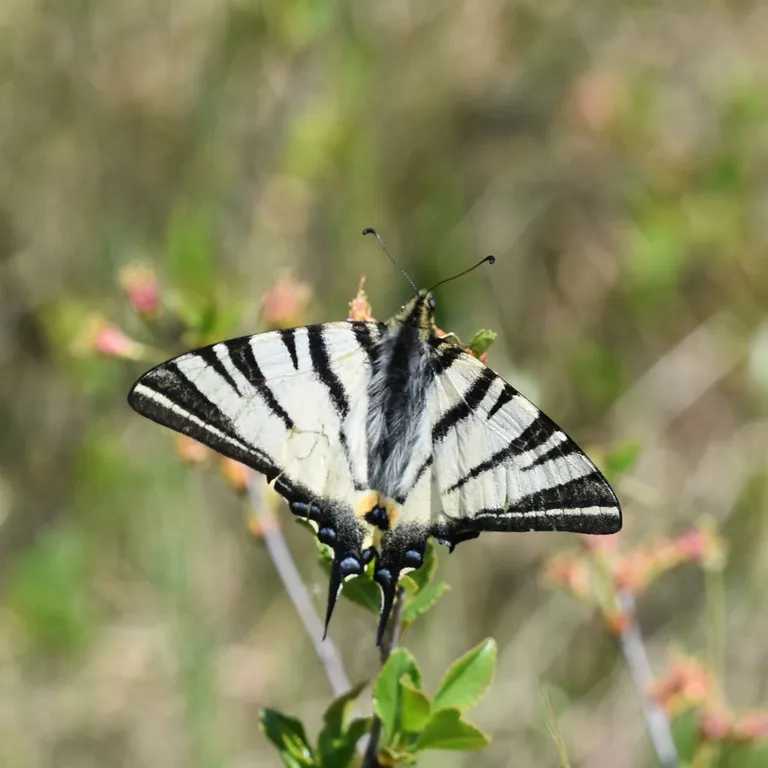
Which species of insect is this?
Iphiclides podalirius
